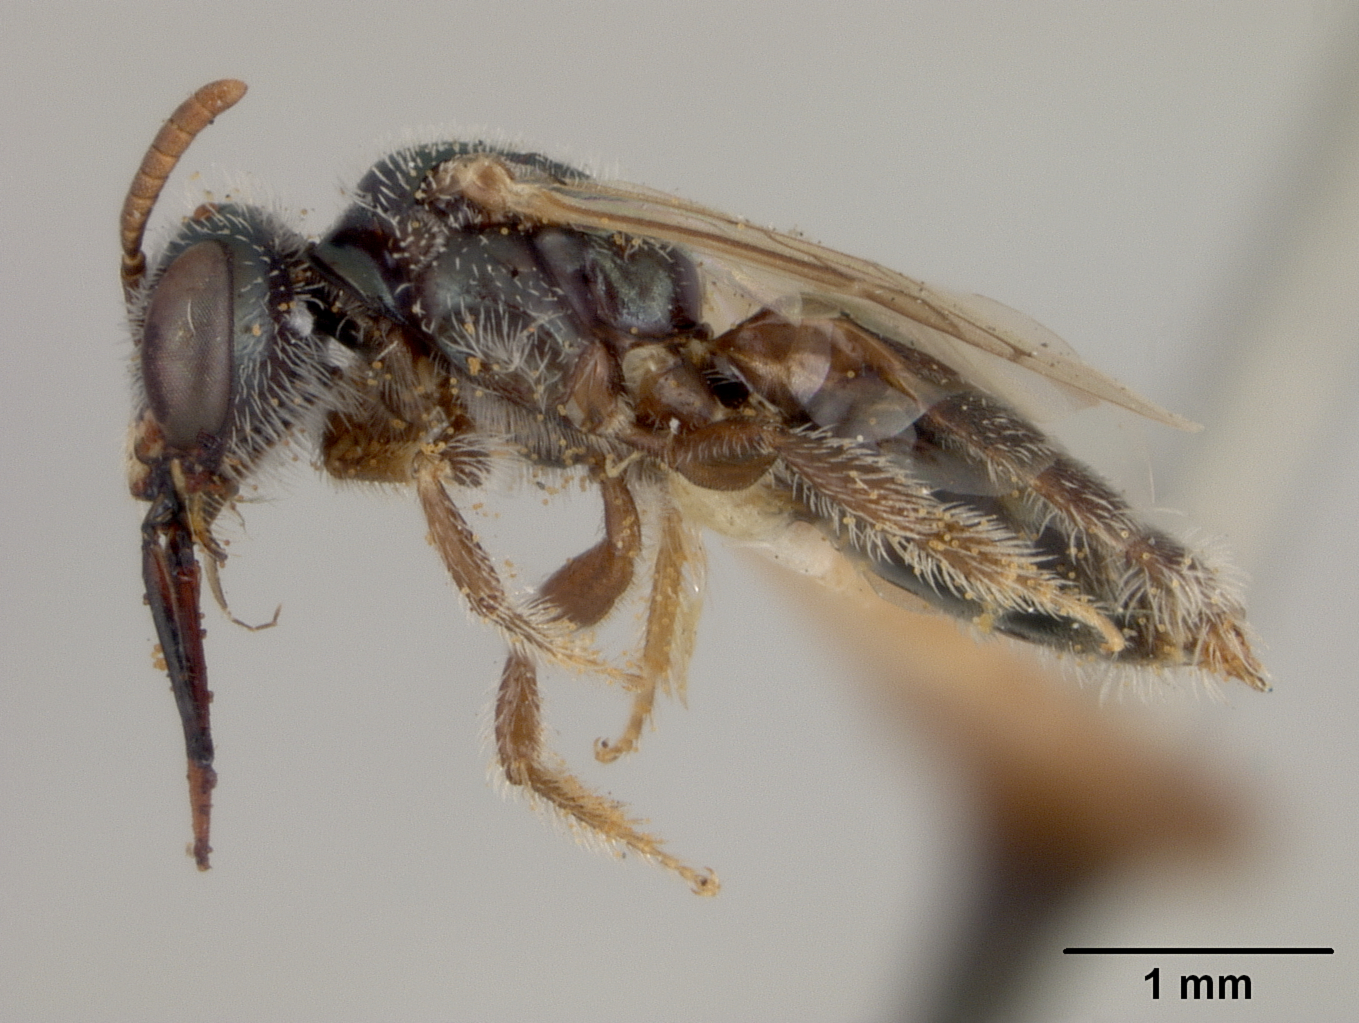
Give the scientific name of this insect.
Perdita bishoppi
